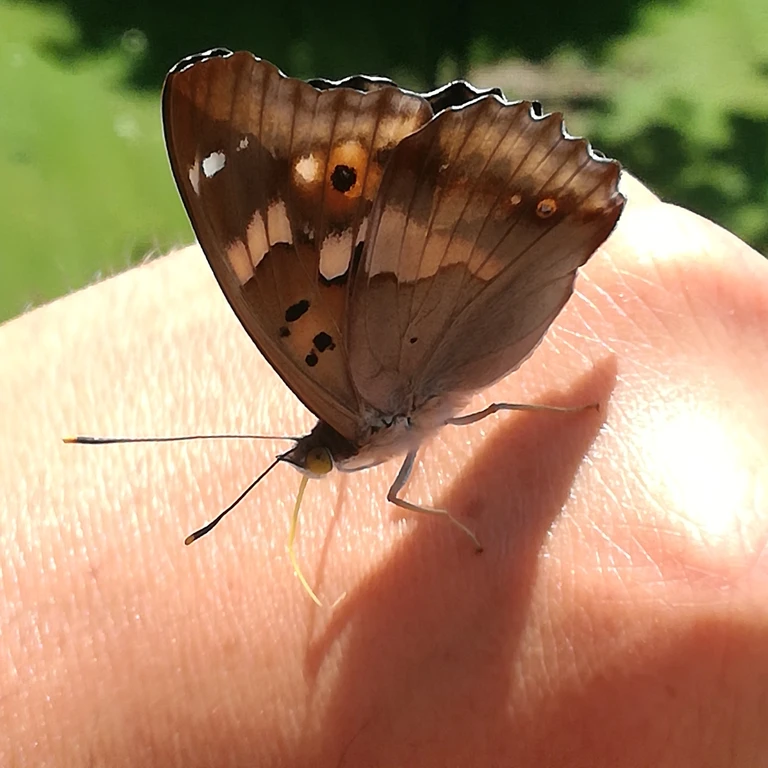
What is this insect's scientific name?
Apatura ilia
